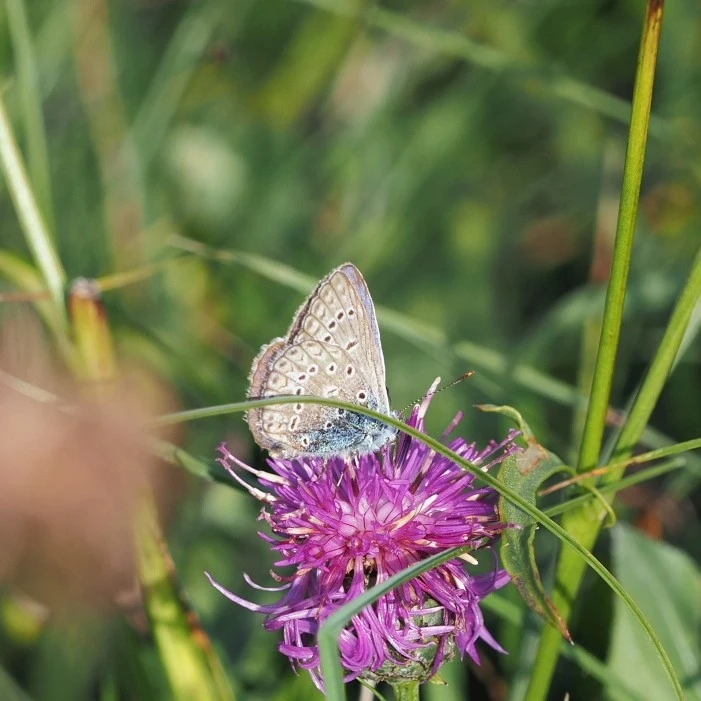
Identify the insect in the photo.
Polyommatus icarus
